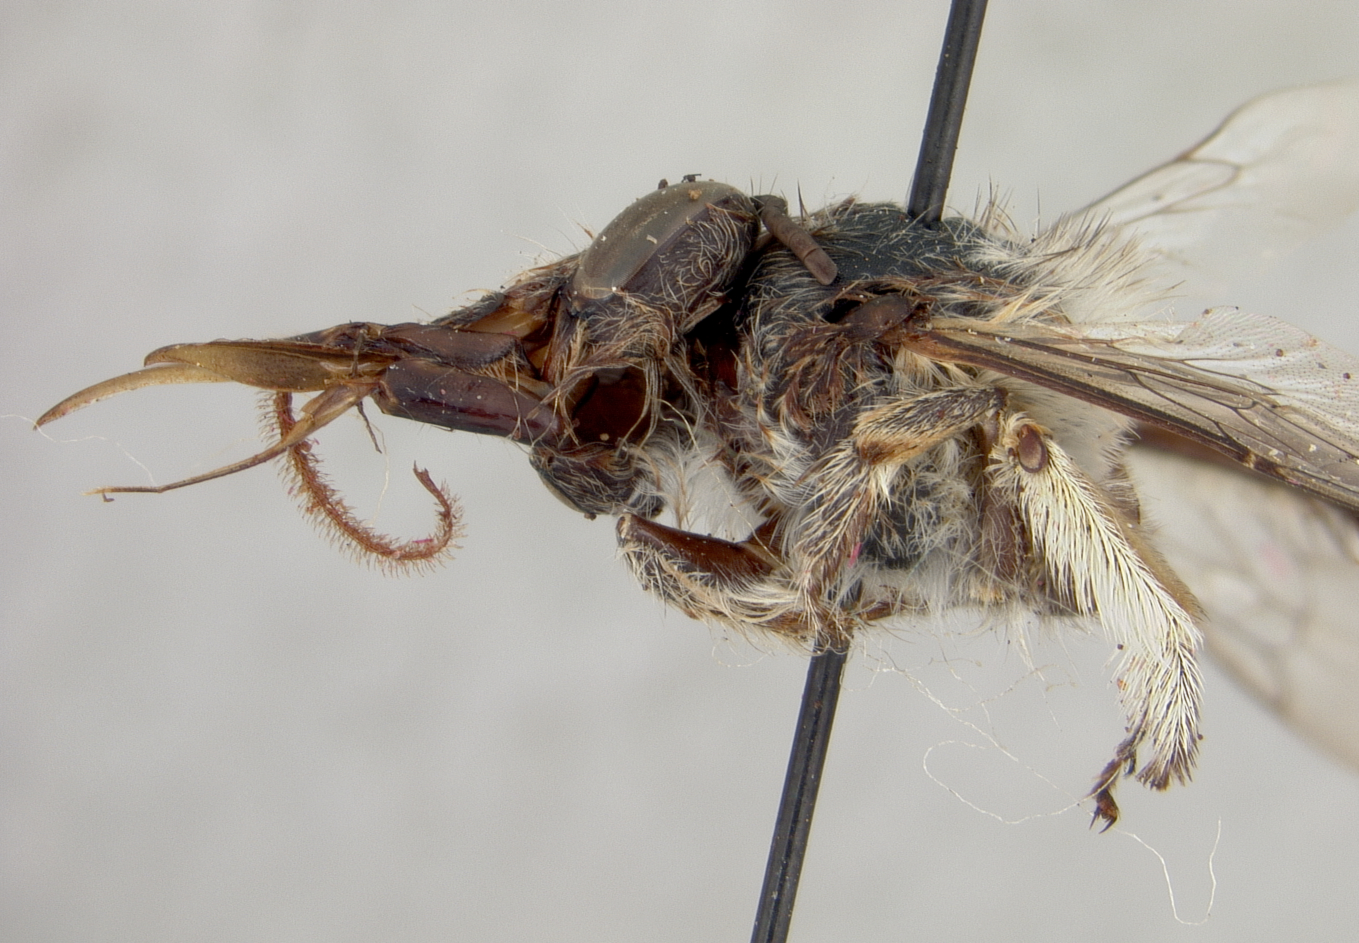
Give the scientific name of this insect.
Anthophora albopicta
